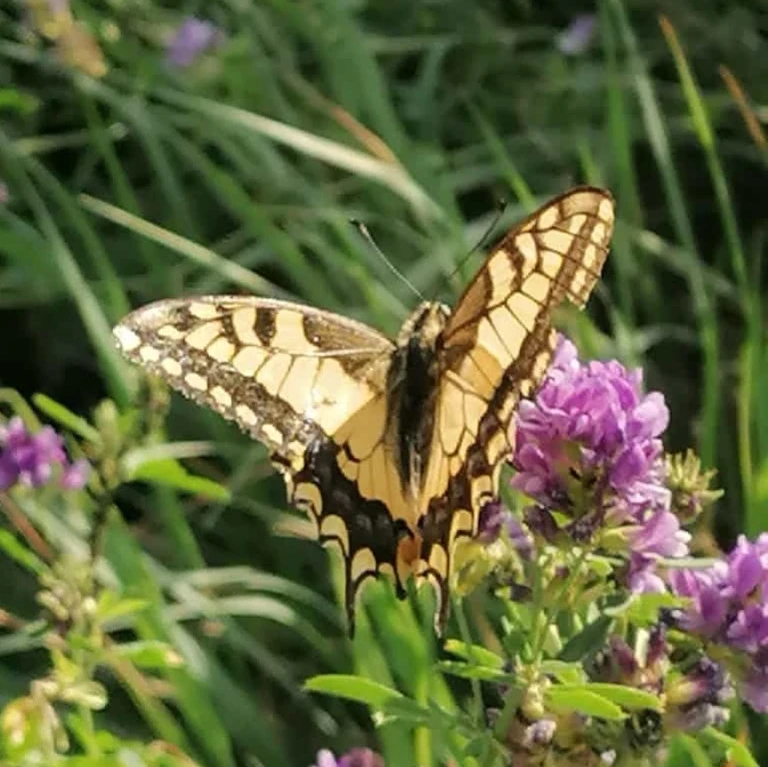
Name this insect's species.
Papilio machaon
